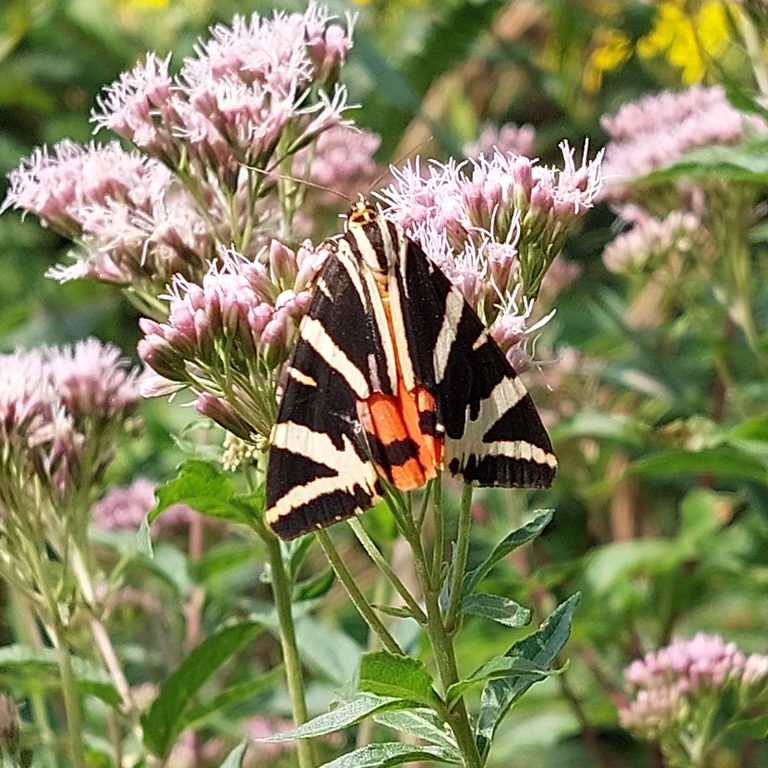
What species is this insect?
Euplagia quadripunctaria
